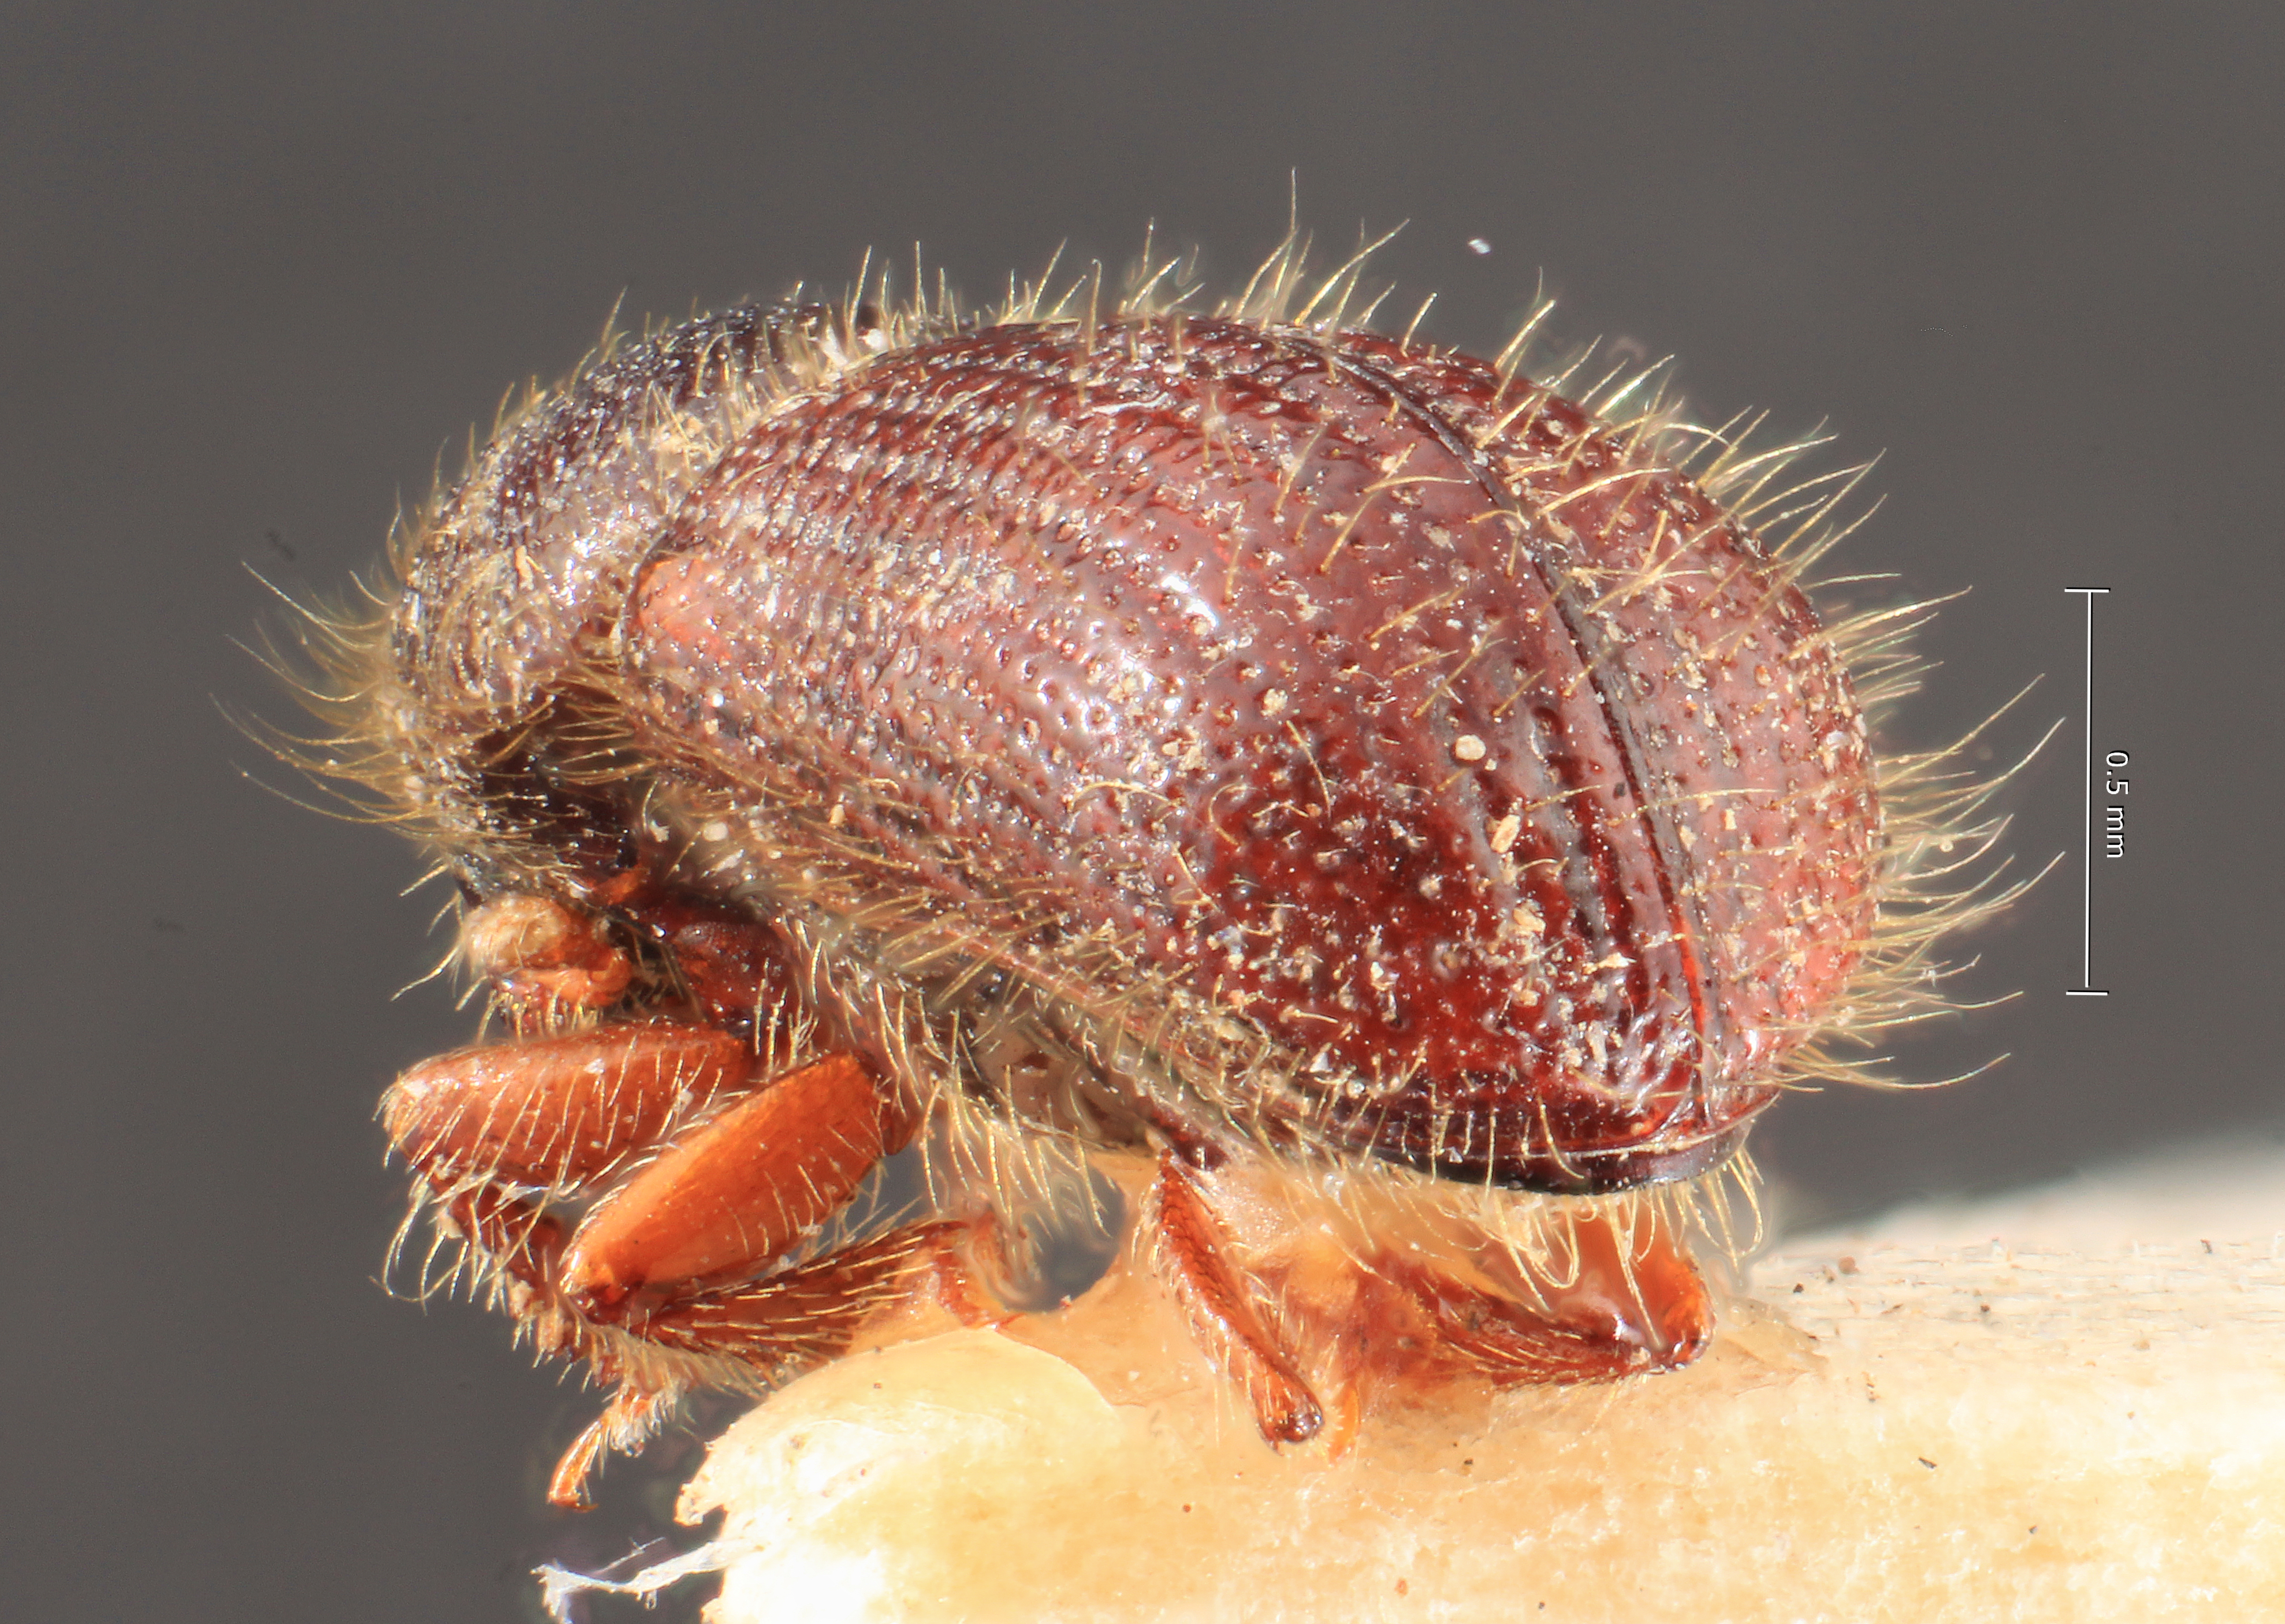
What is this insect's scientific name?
Dryocoetes striatus
